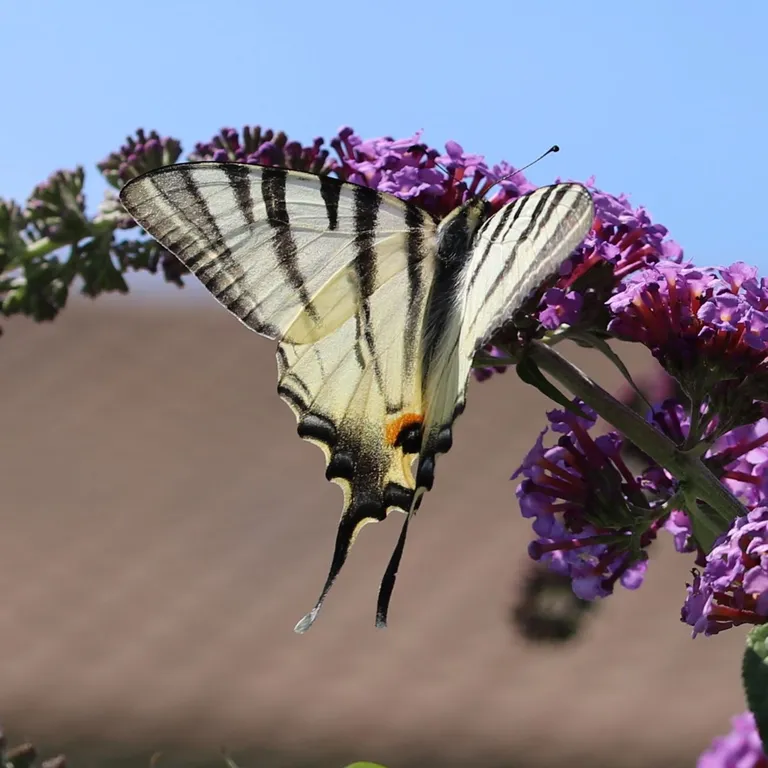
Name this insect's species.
Iphiclides podalirius
